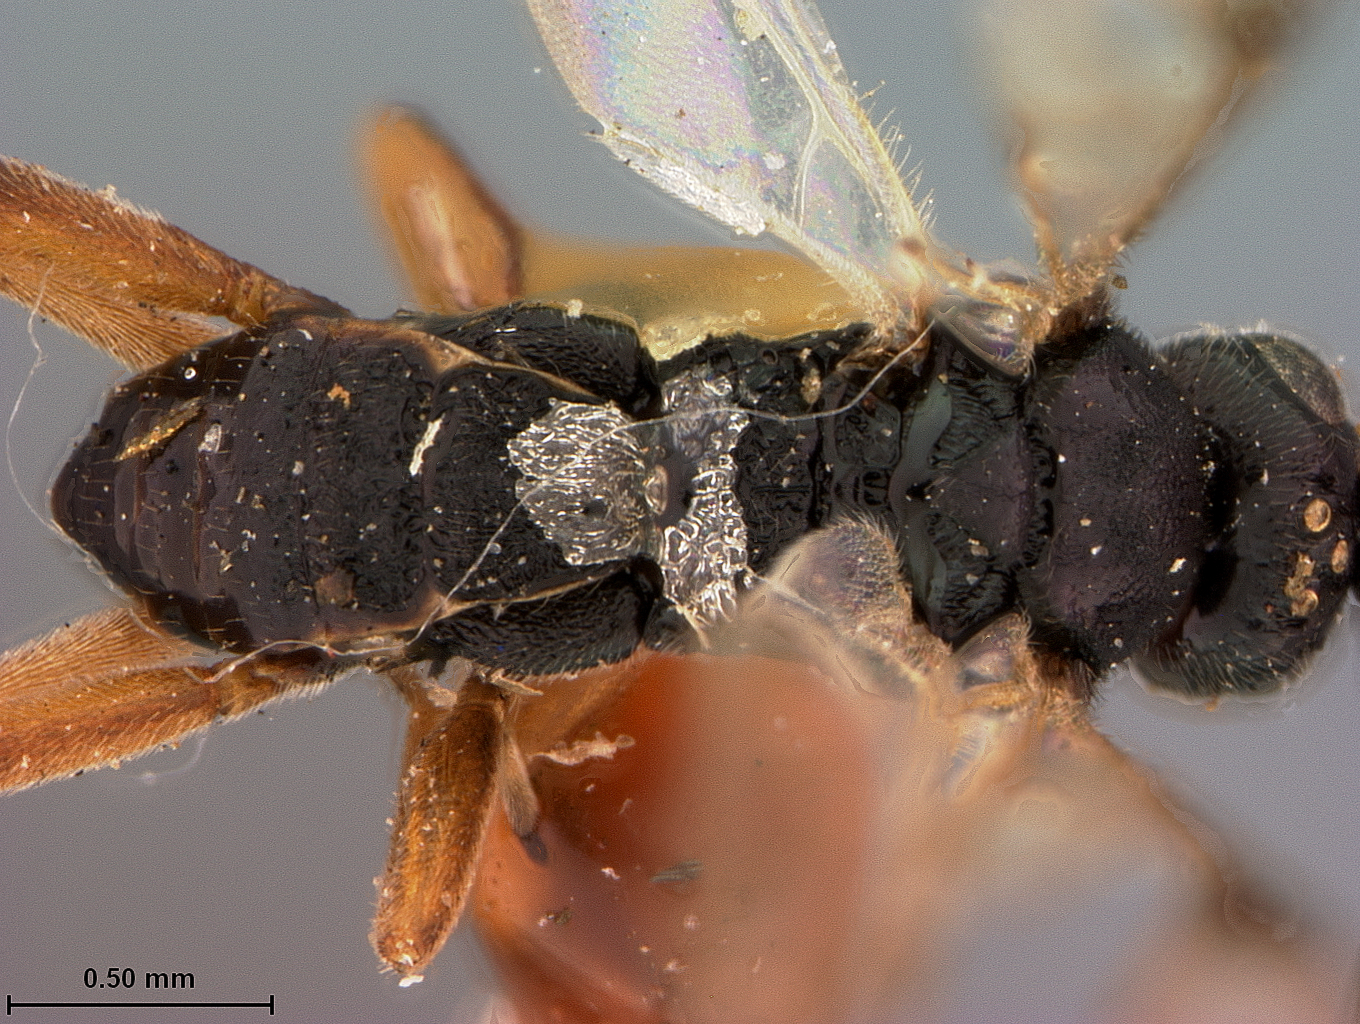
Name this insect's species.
Apanteles yakutatensis
